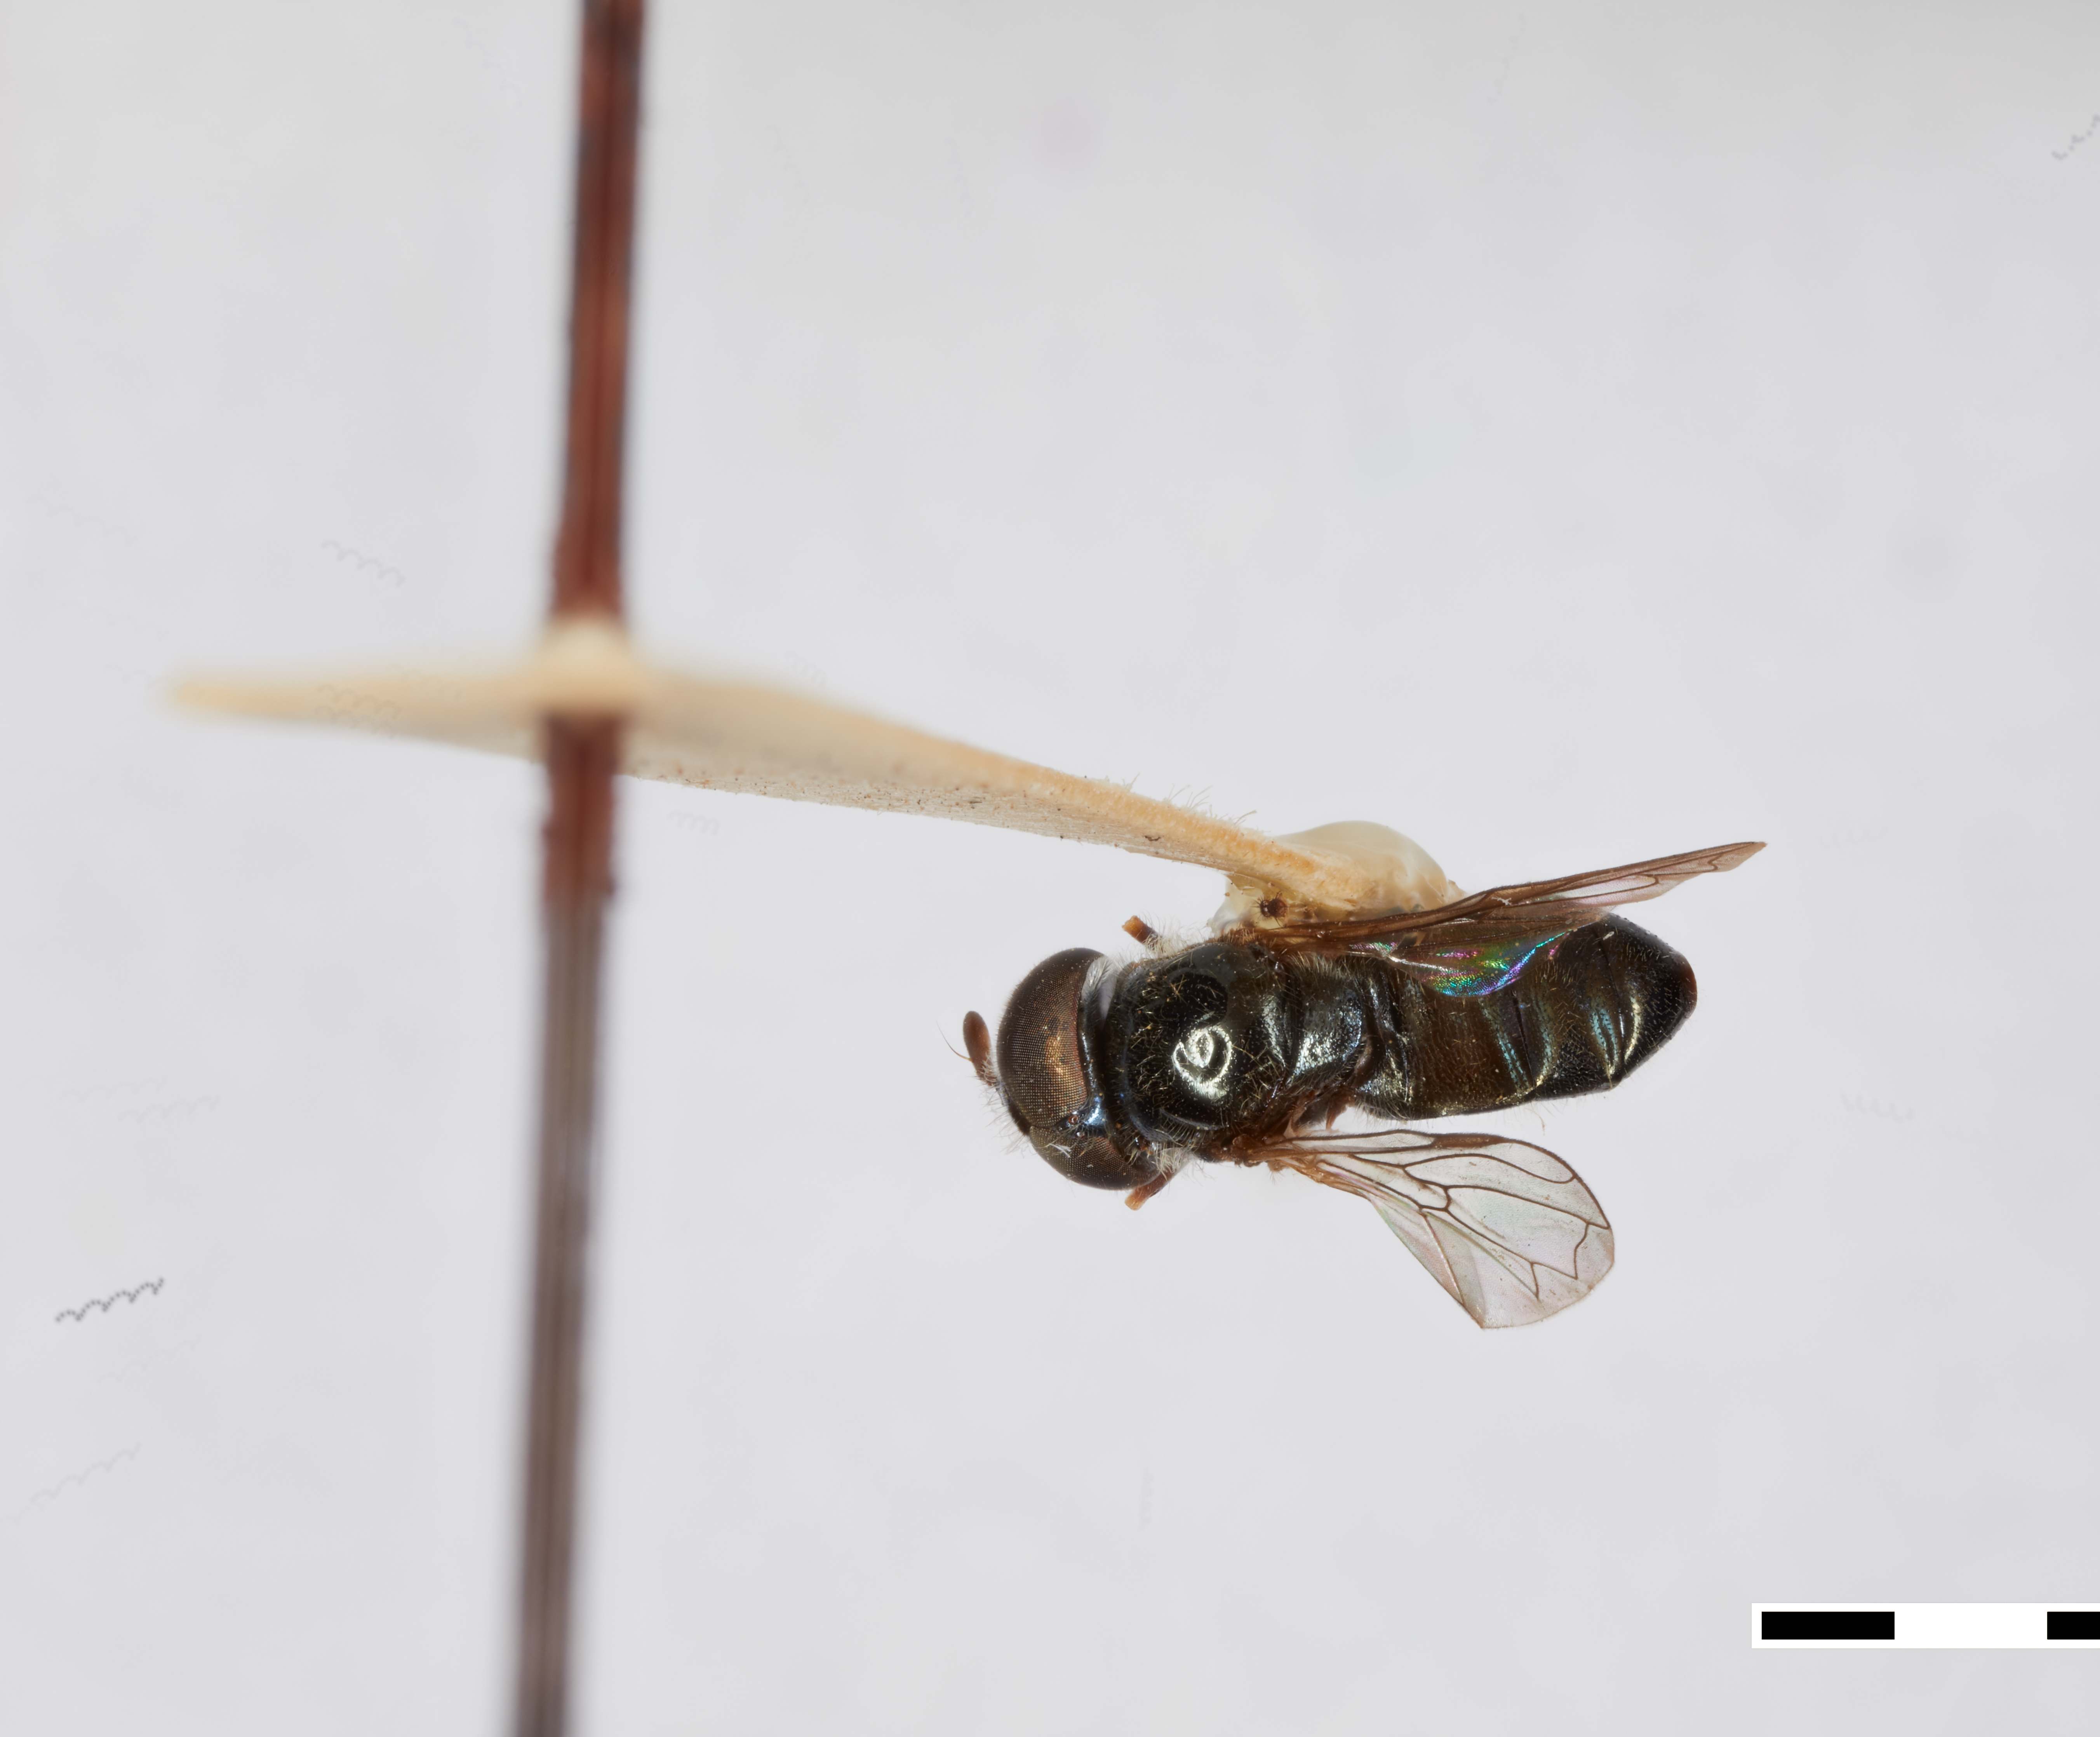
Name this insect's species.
Trichopsomyia antillensis
